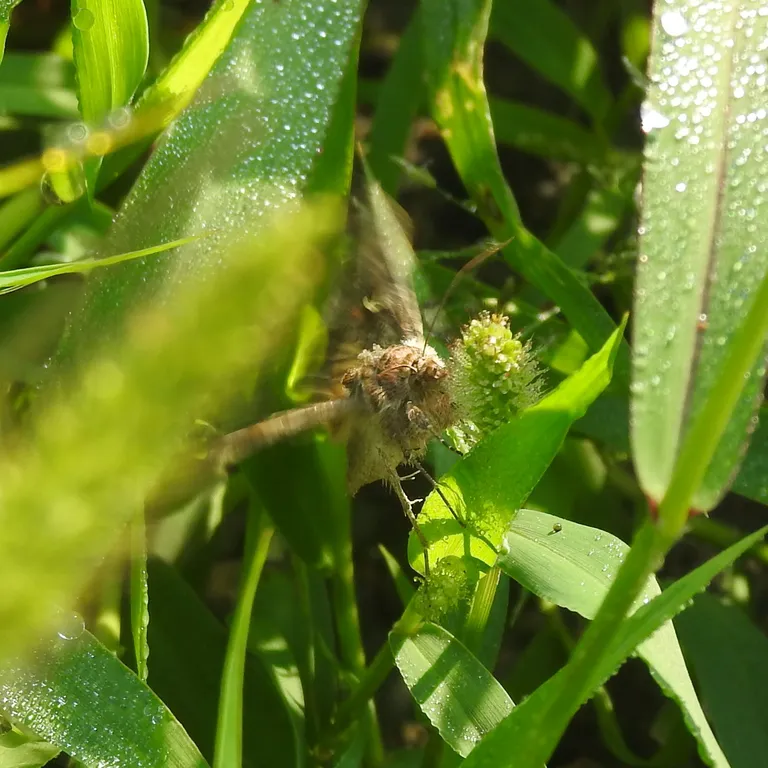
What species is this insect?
Autographa gamma
